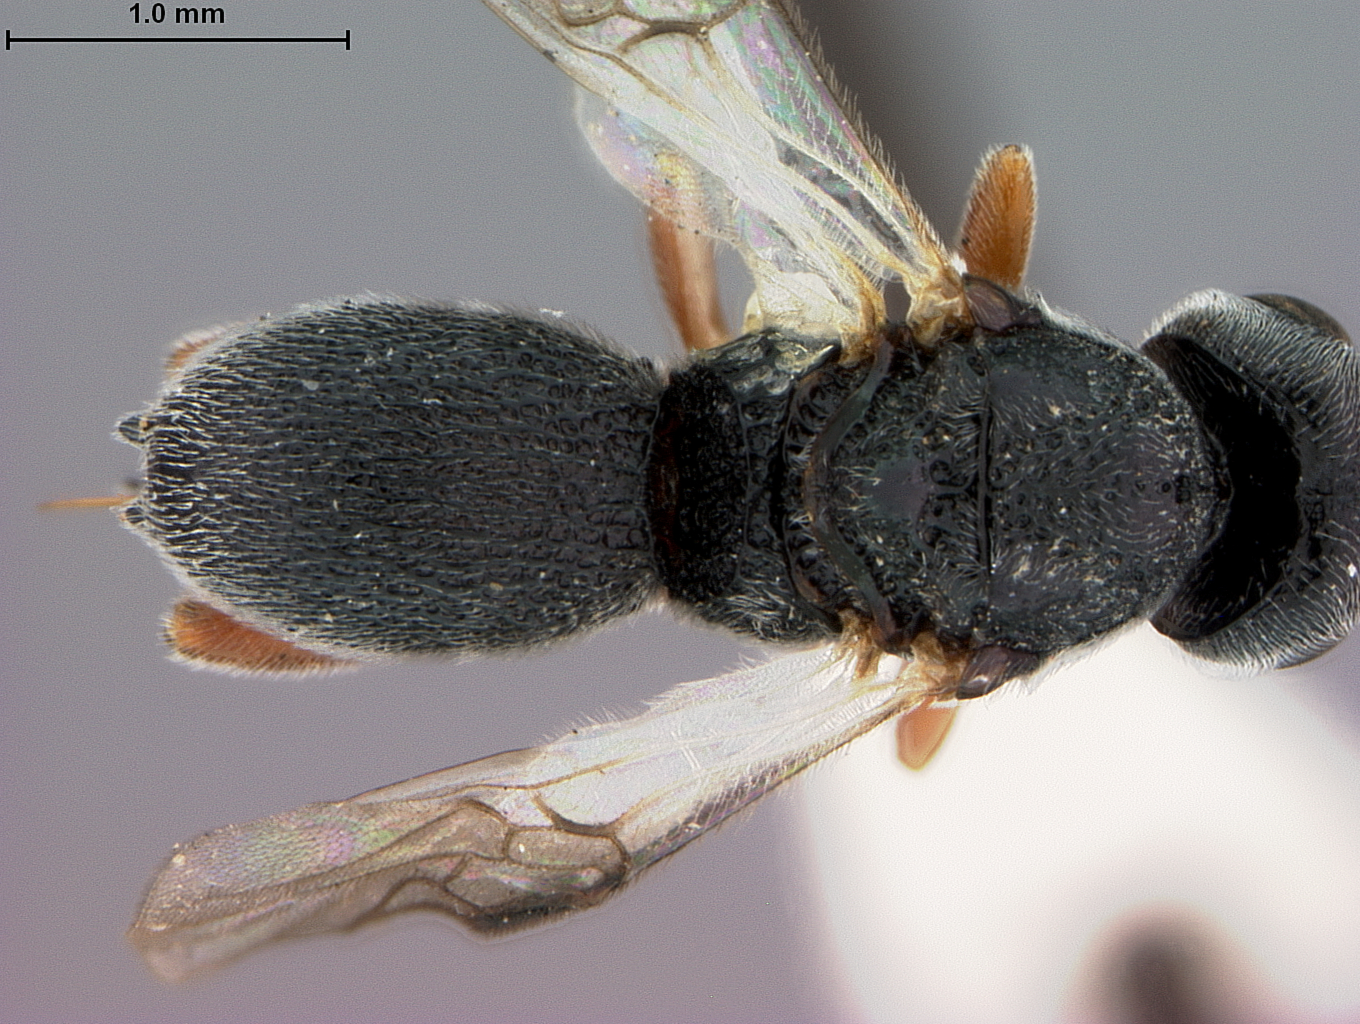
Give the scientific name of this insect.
Urosigalphus islandicus
